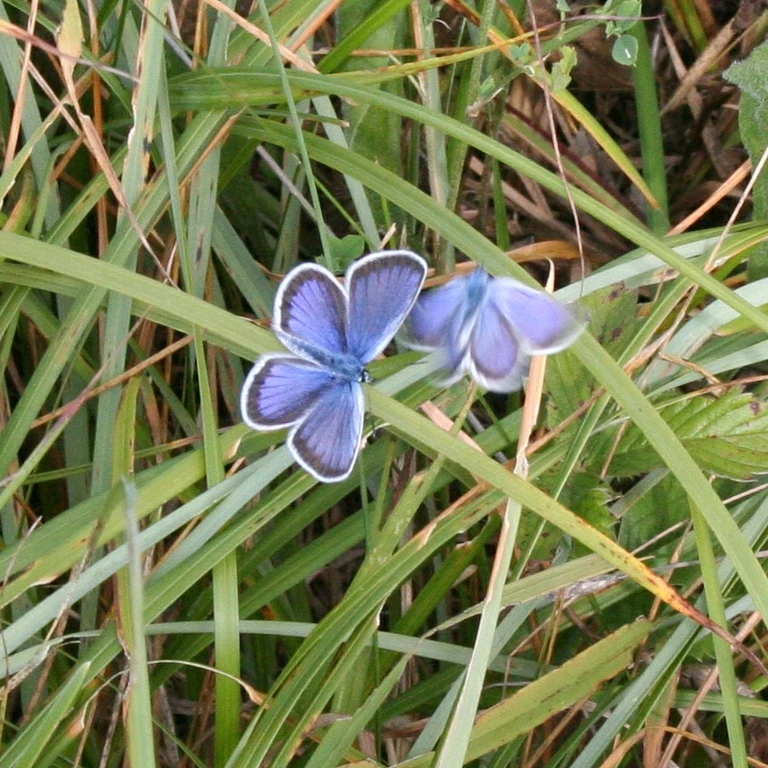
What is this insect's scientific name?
Plebejus argus
